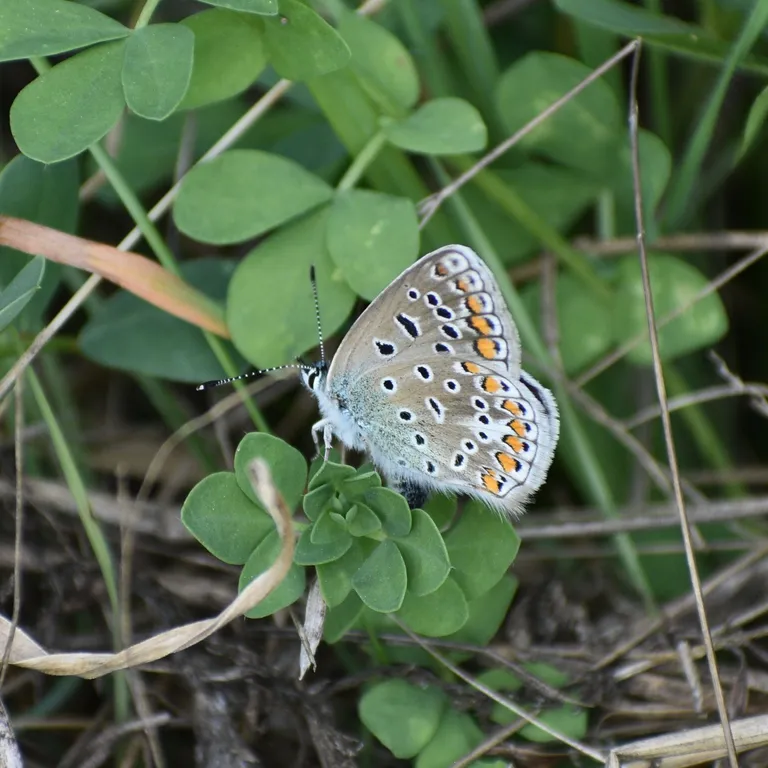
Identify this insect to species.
Polyommatus icarus
